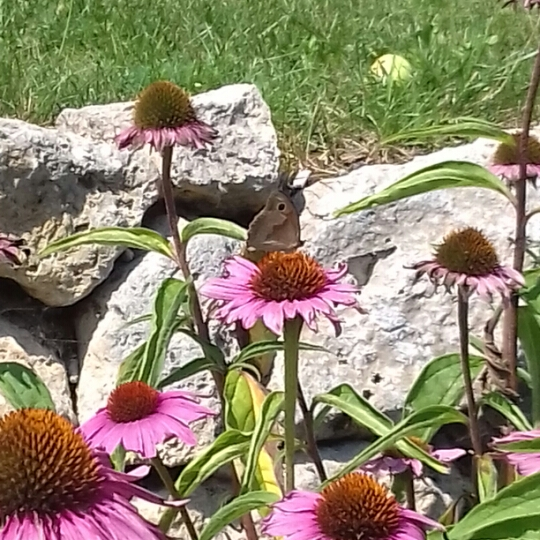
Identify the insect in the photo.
Maniola jurtina
